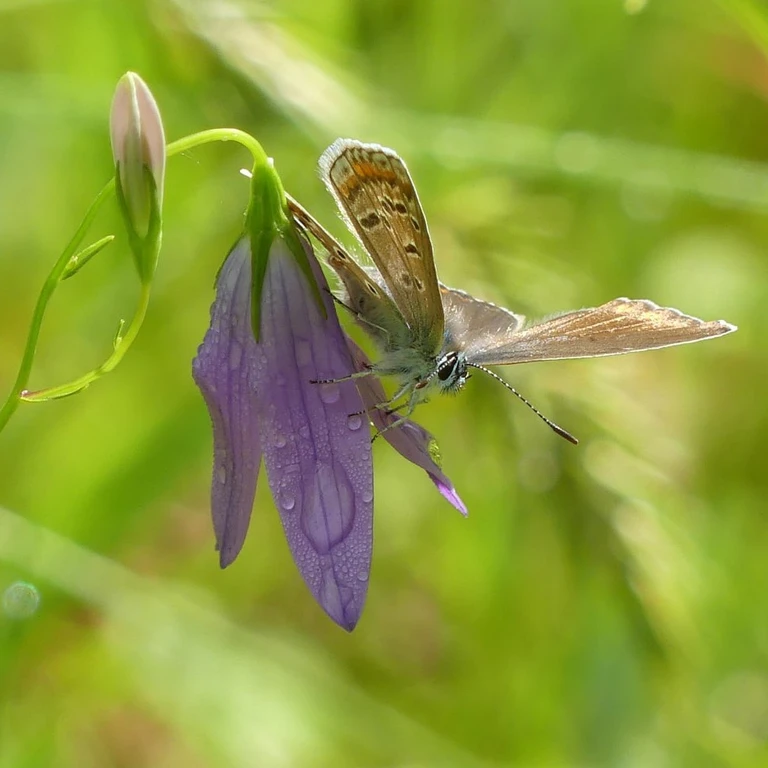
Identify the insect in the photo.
Polyommatus icarus
